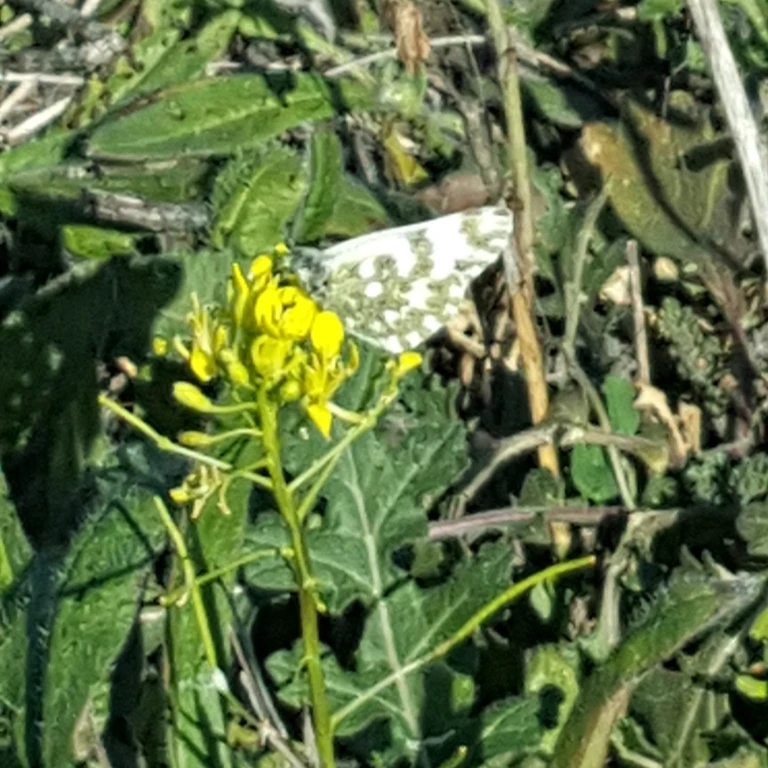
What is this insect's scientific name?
Pontia edusa
